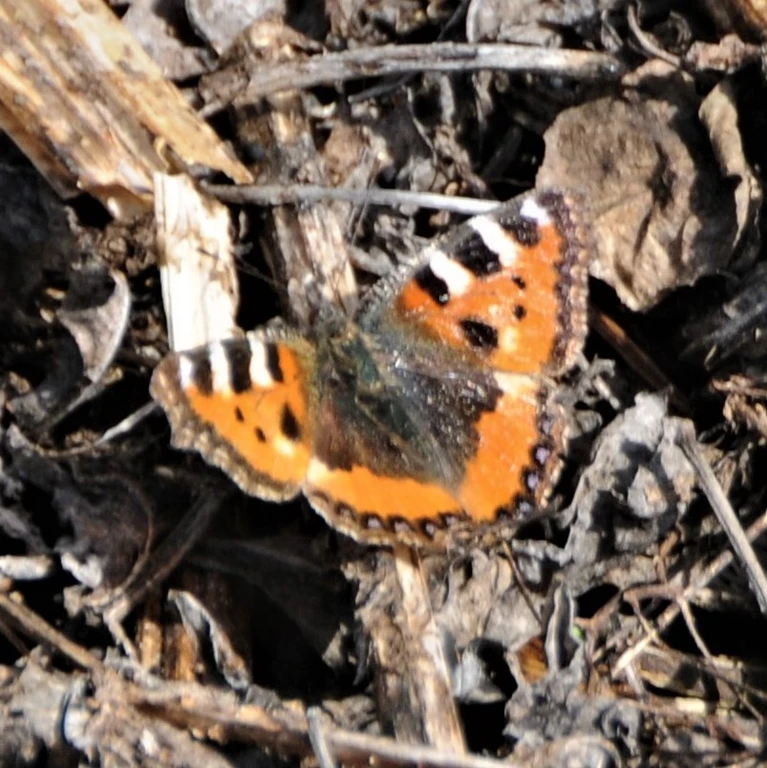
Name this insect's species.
Aglais urticae
